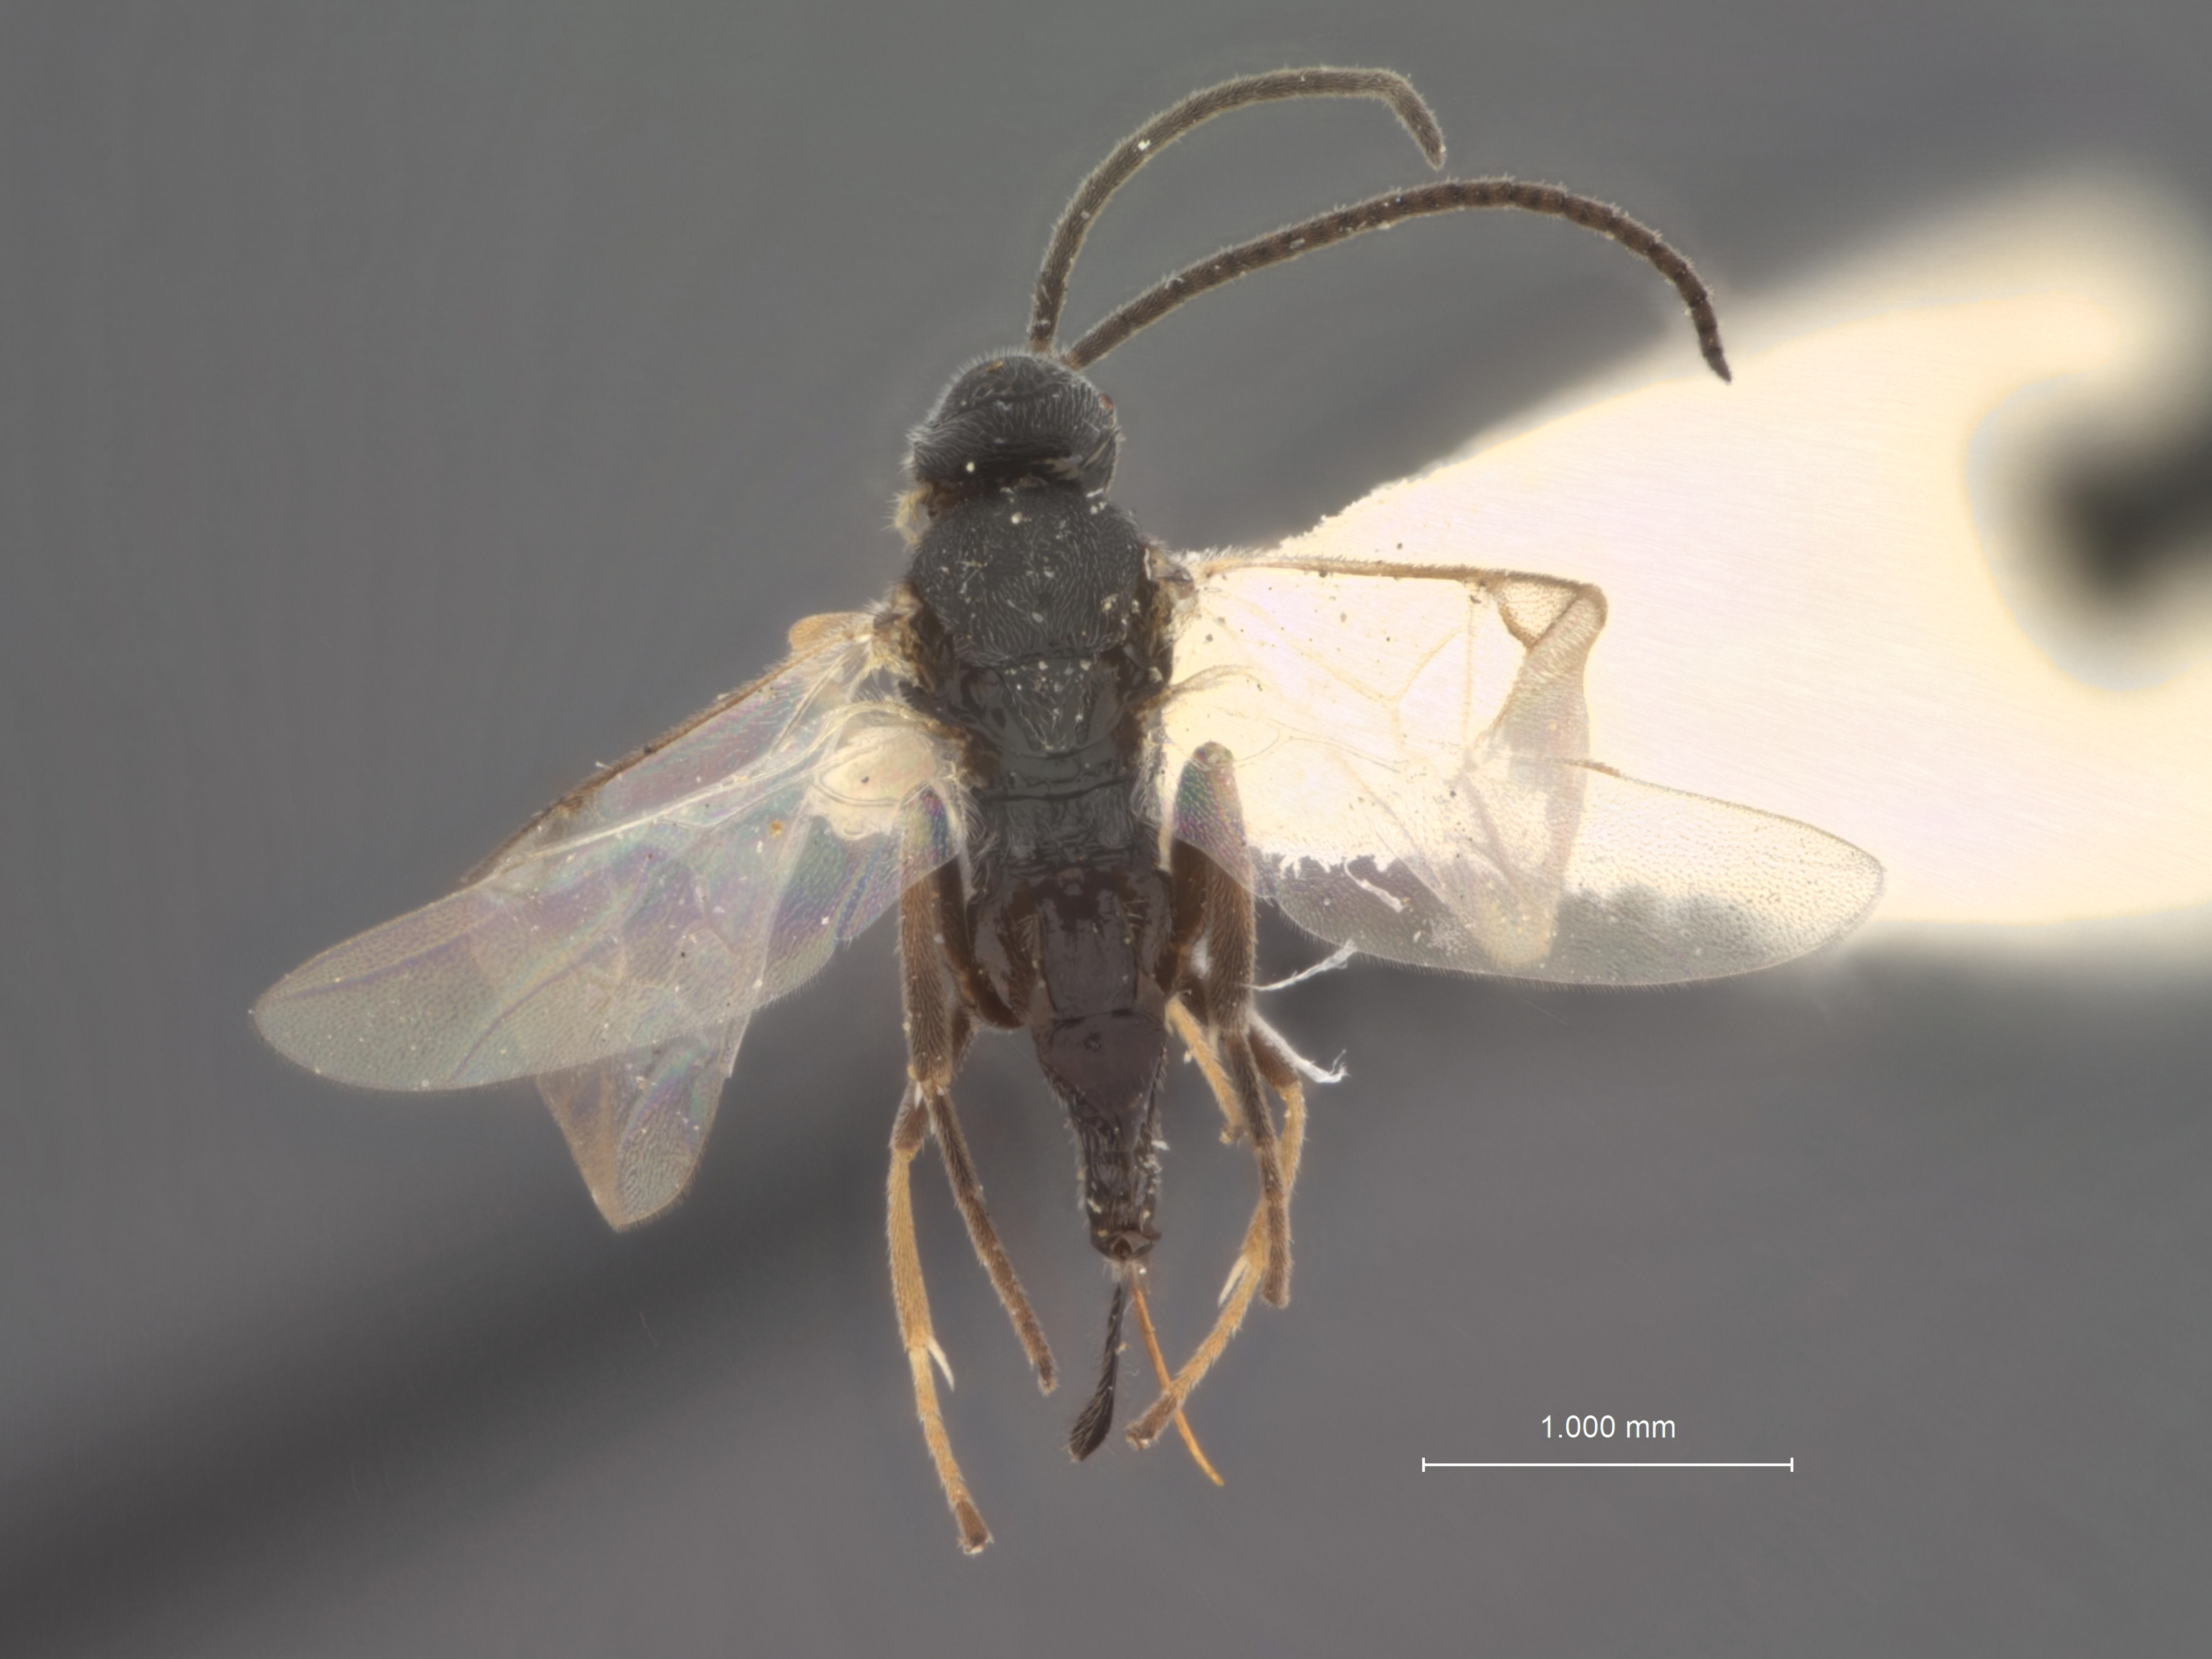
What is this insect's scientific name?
Apanteles stenomae
